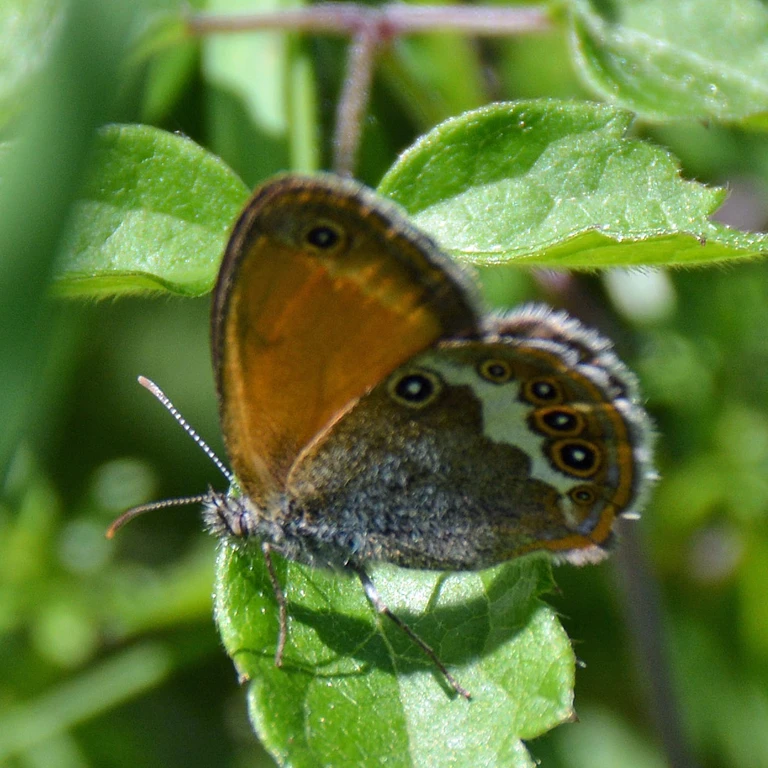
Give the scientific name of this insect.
Coenonympha arcania
